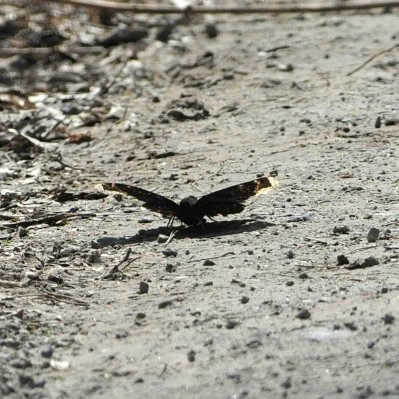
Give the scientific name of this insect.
Nymphalis antiopa
